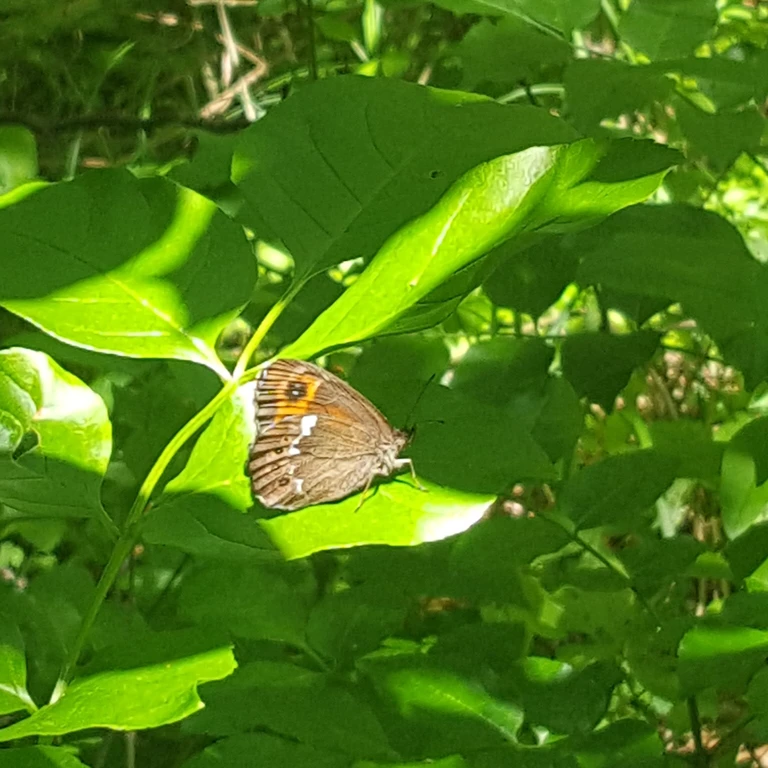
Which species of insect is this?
Erebia ligea
